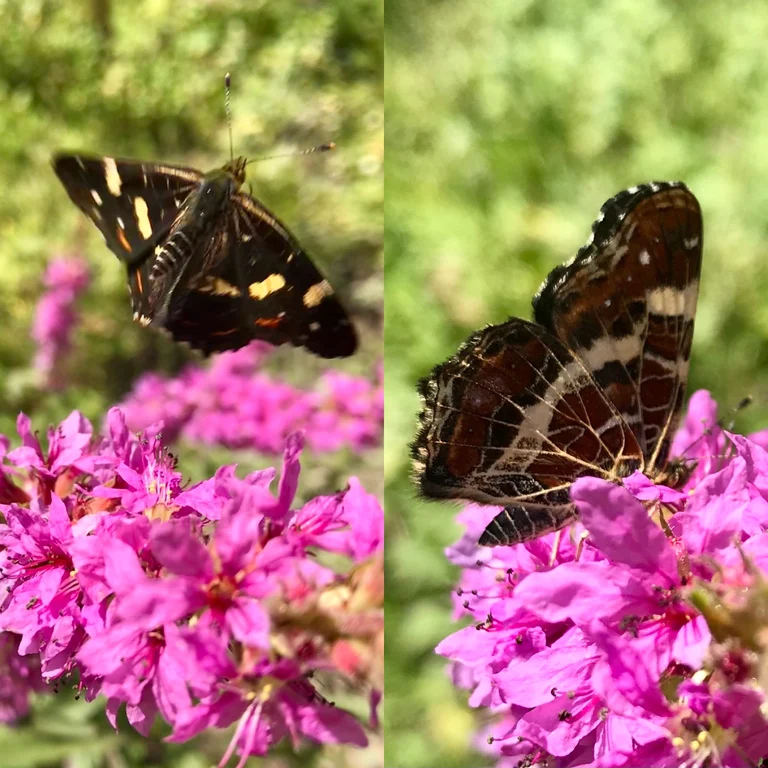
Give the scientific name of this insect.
Araschnia levana
